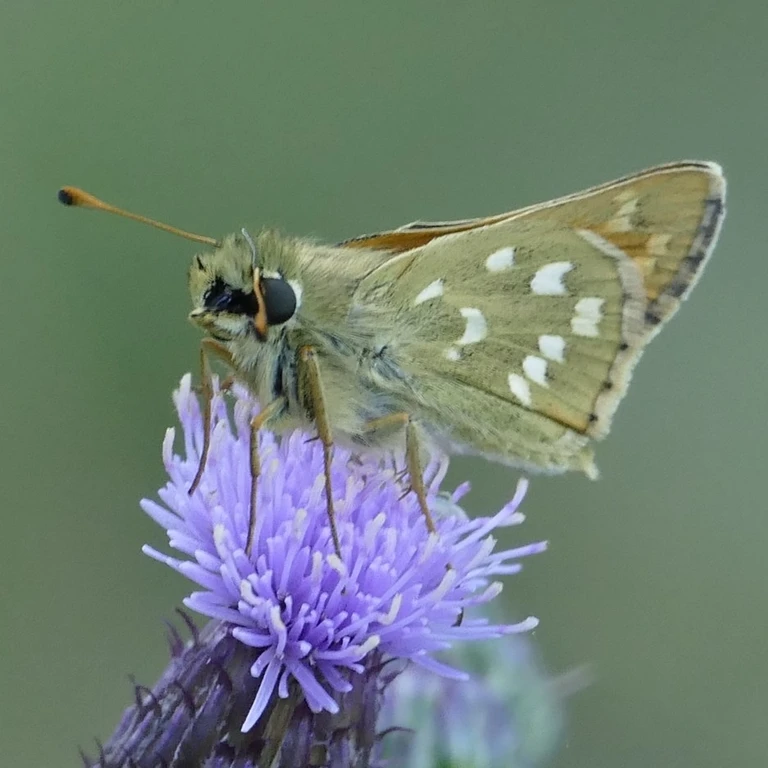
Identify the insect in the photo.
Hesperia comma
